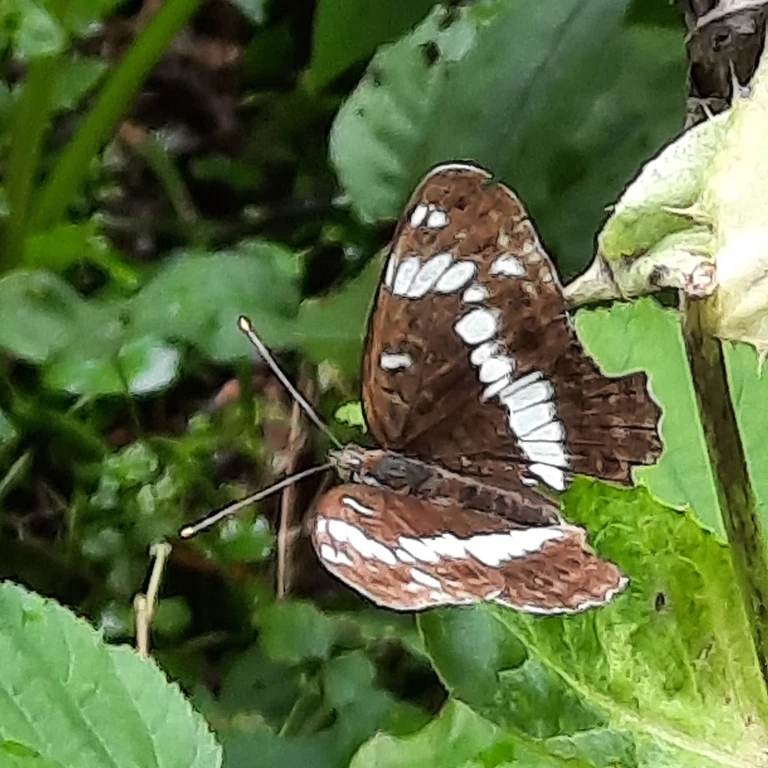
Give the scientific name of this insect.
Limenitis camilla (also Ladoga camilla)
